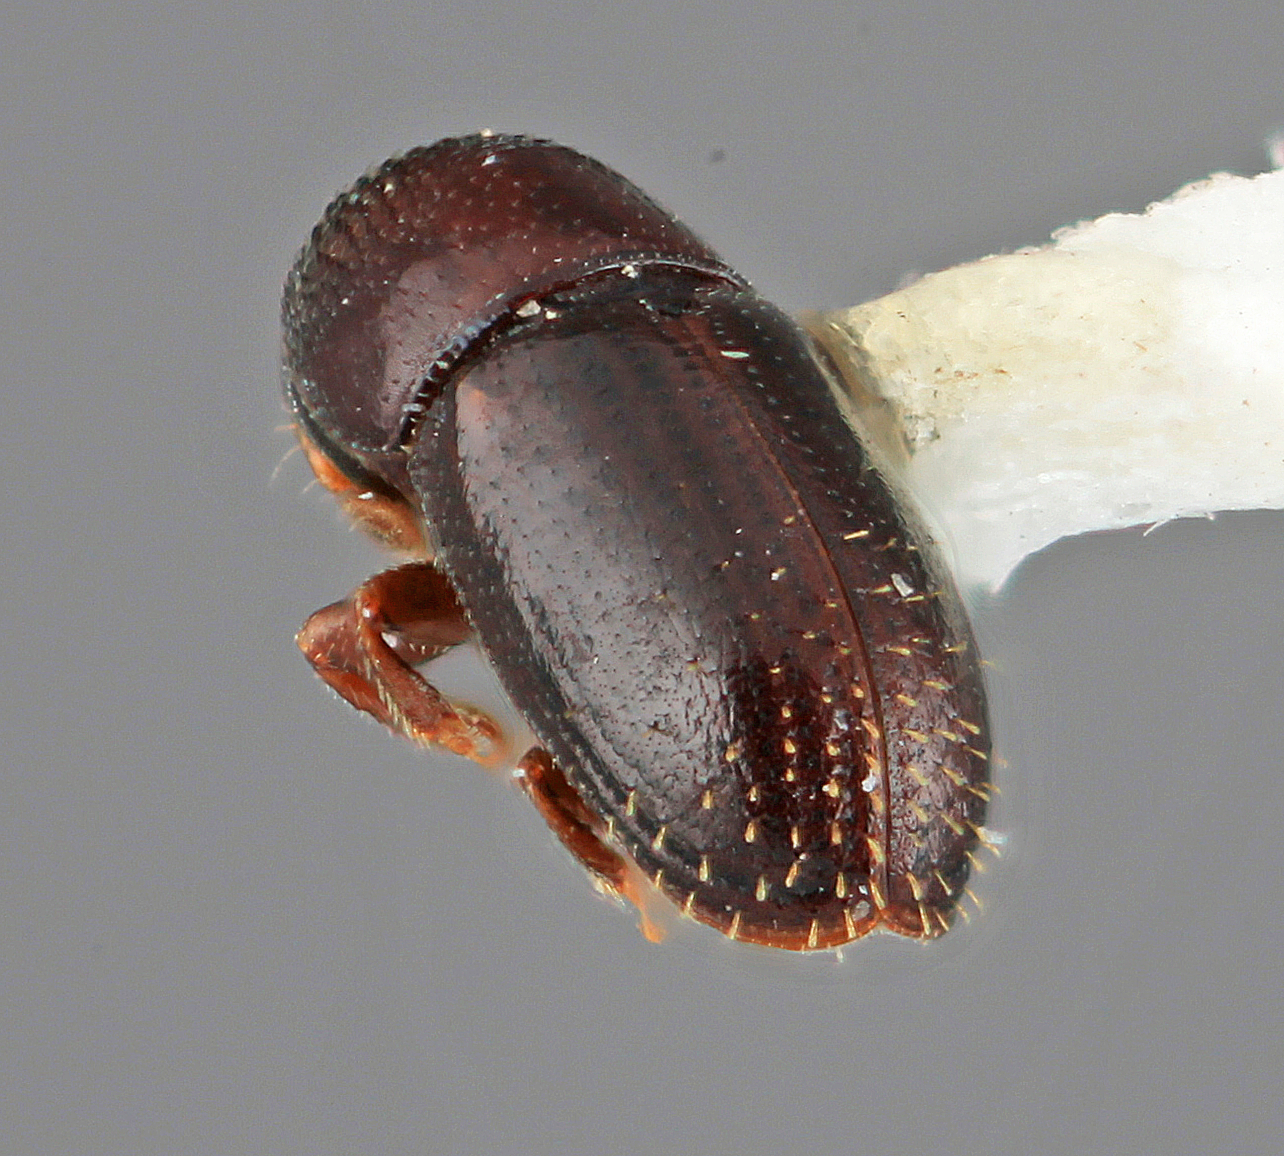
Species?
Araptus vinnulus
